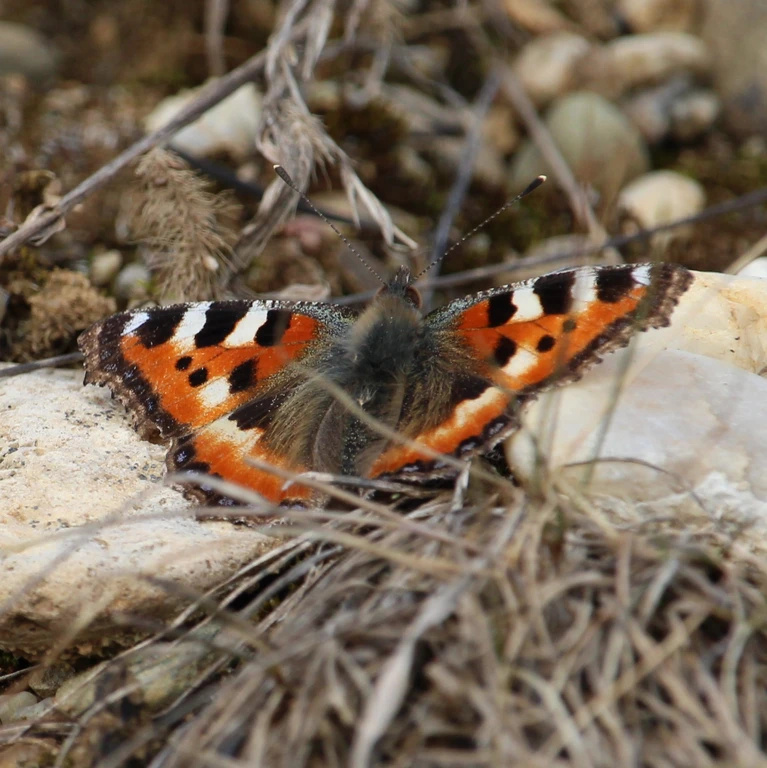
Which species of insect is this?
Aglais urticae
